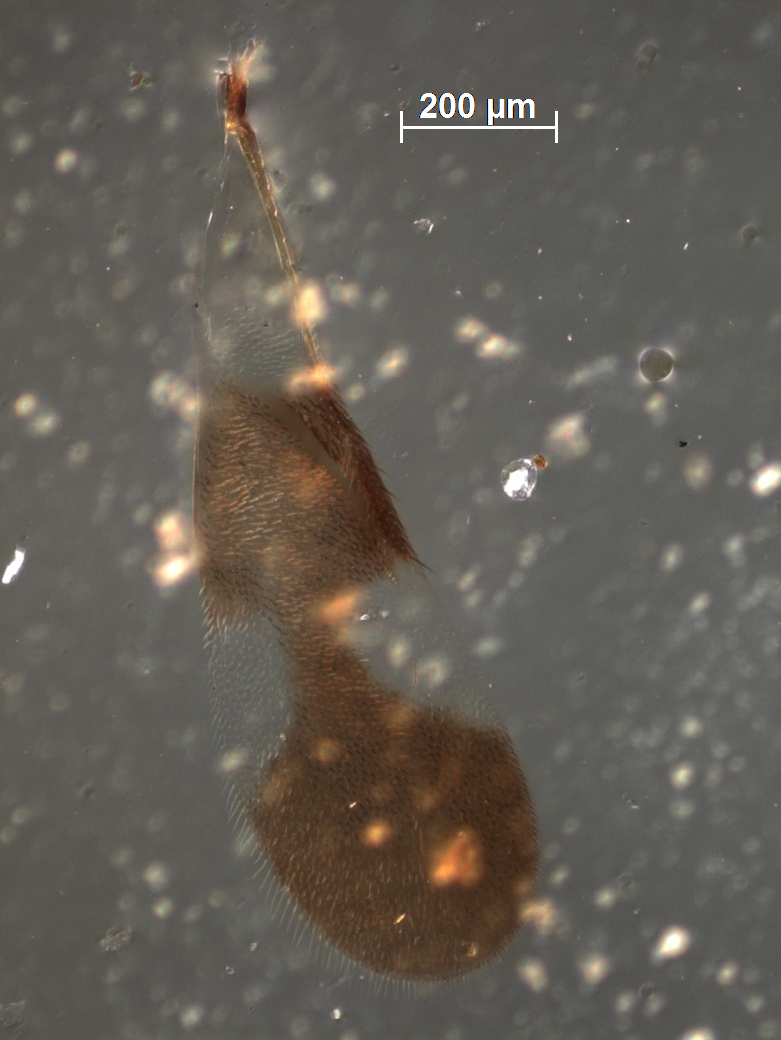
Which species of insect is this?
Masia deccanensis
